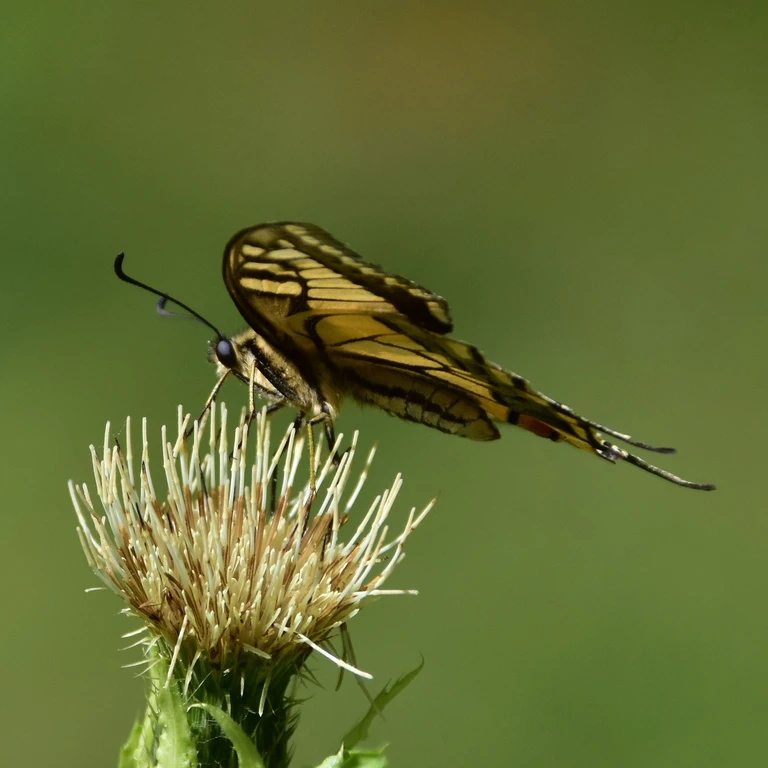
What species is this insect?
Papilio machaon
